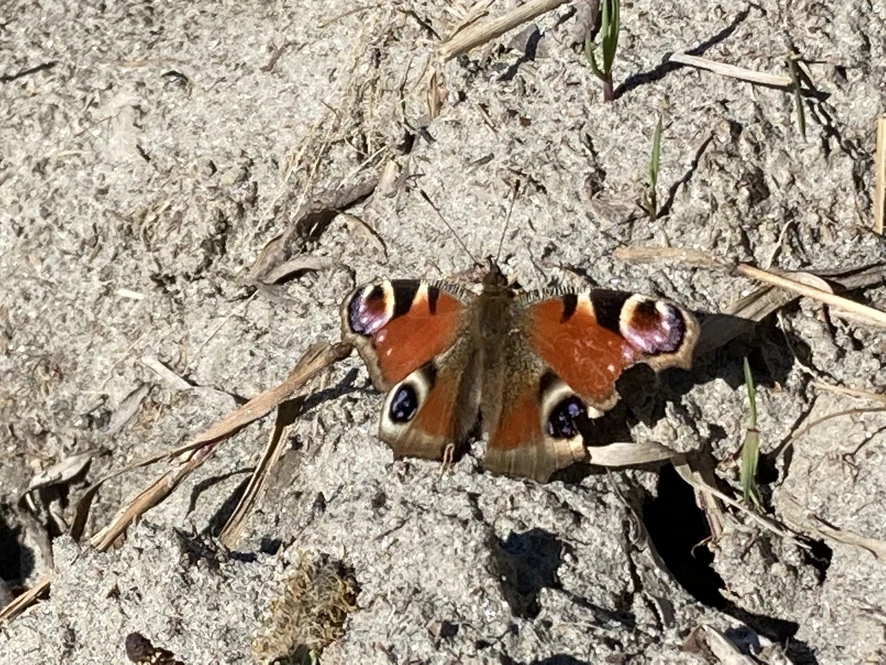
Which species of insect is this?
Aglais io
